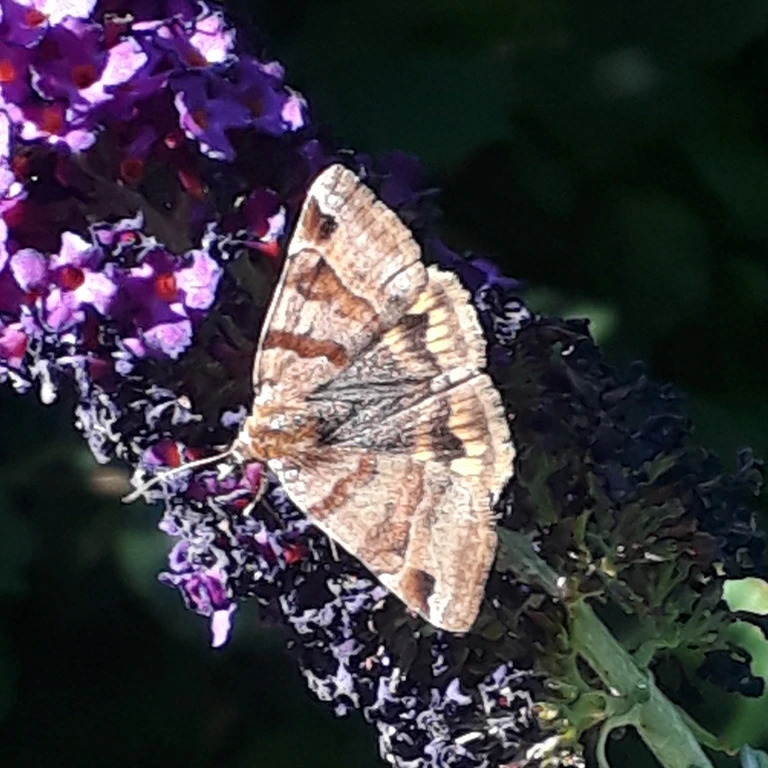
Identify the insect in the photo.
Euclidia glyphica
